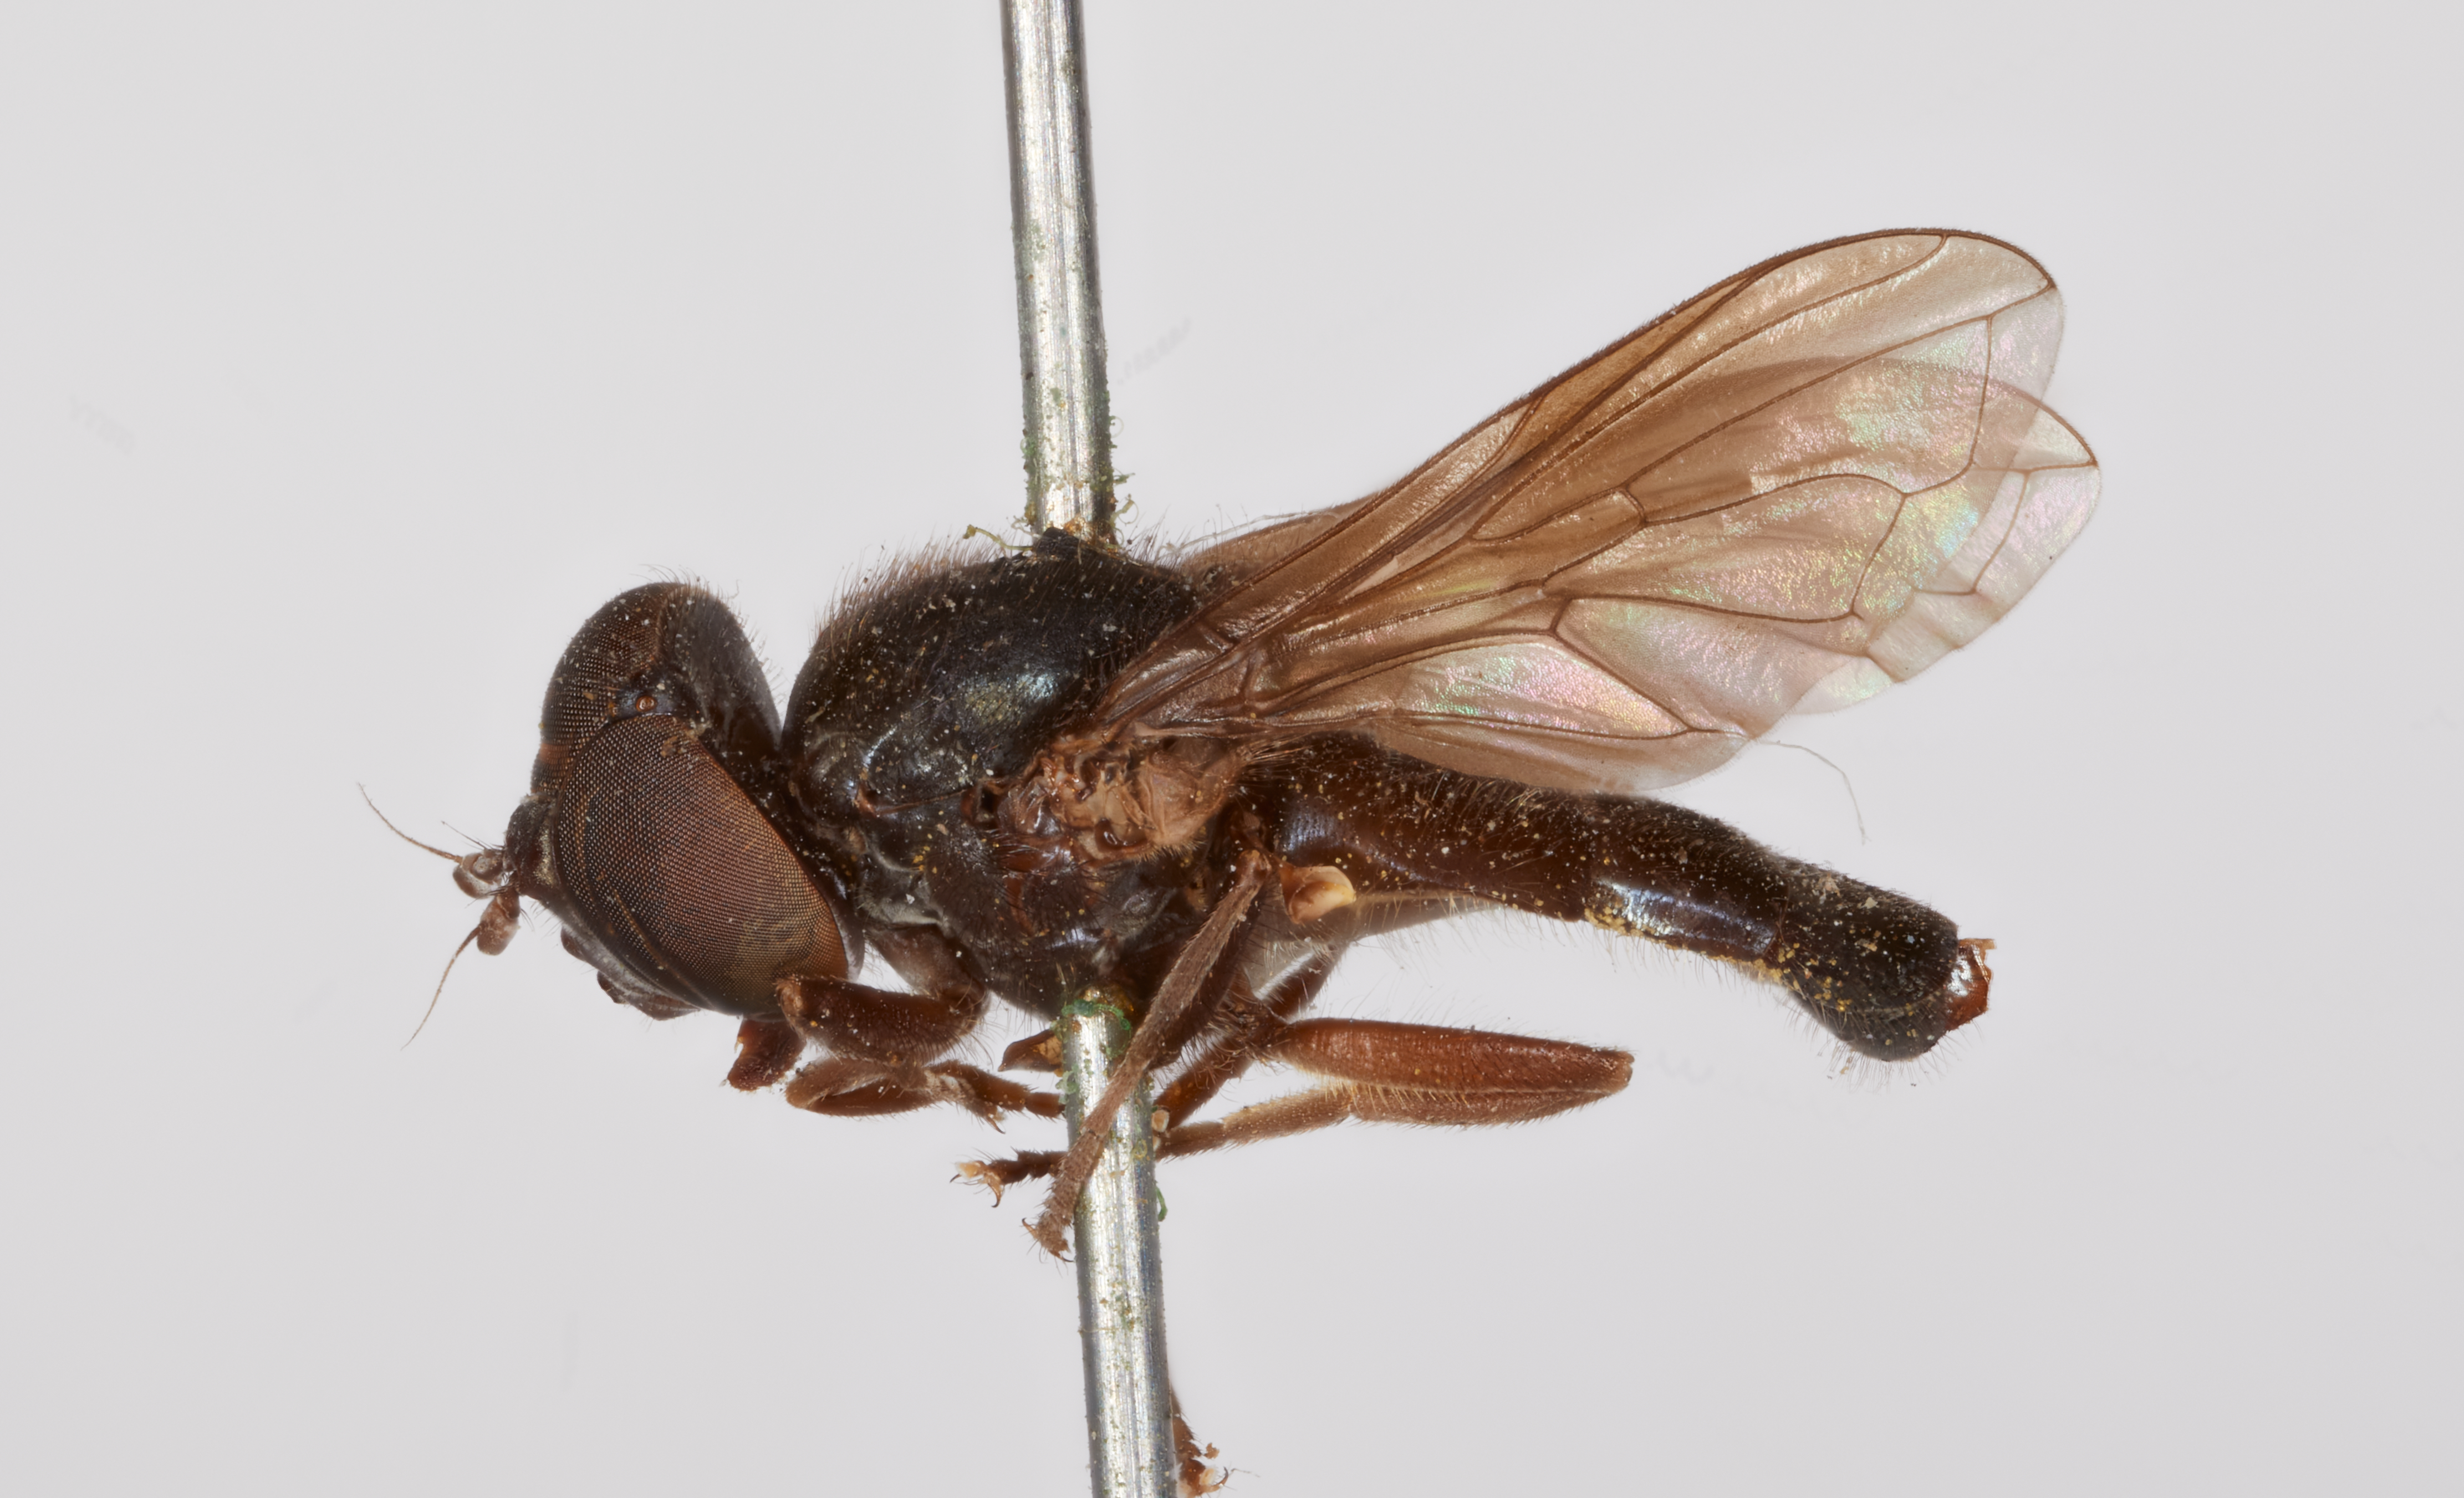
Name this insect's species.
Cheilosia nigripennis
